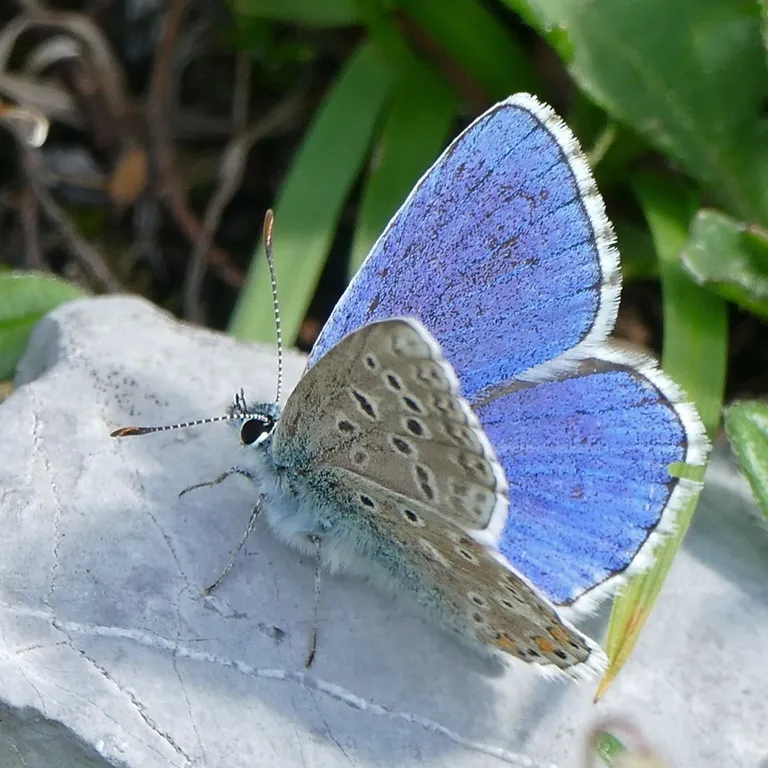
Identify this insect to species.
Lysandra bellargus
